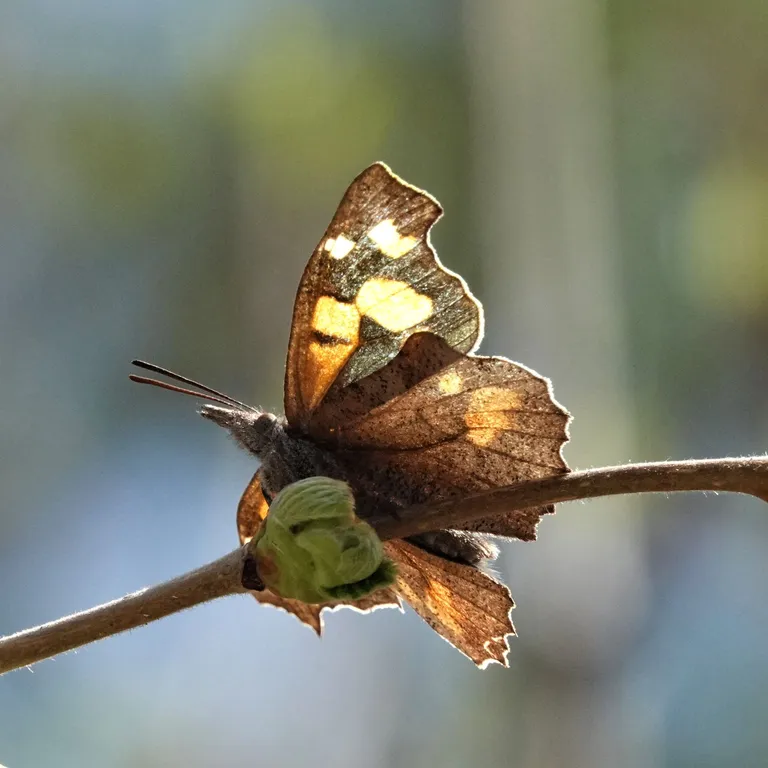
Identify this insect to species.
Libythea celtis
